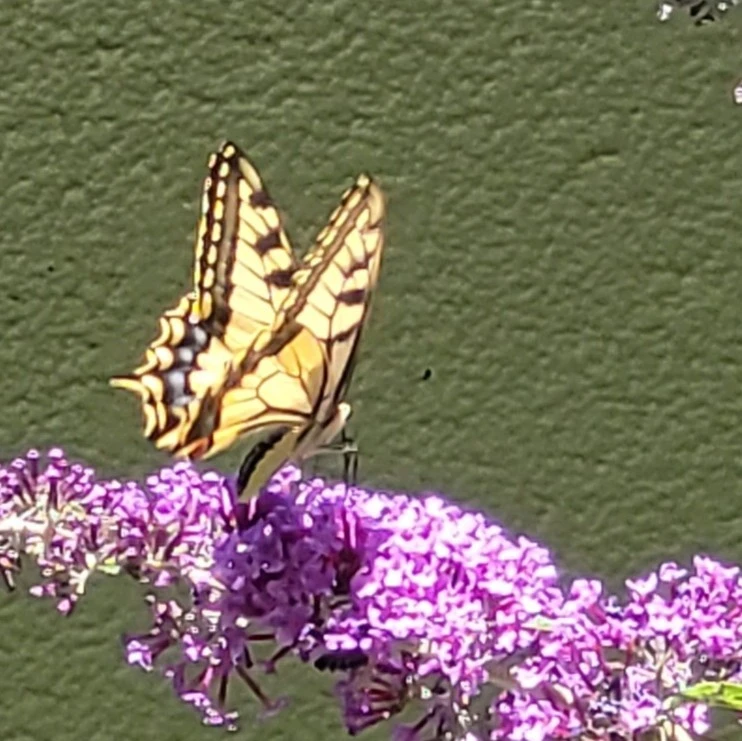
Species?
Papilio machaon
